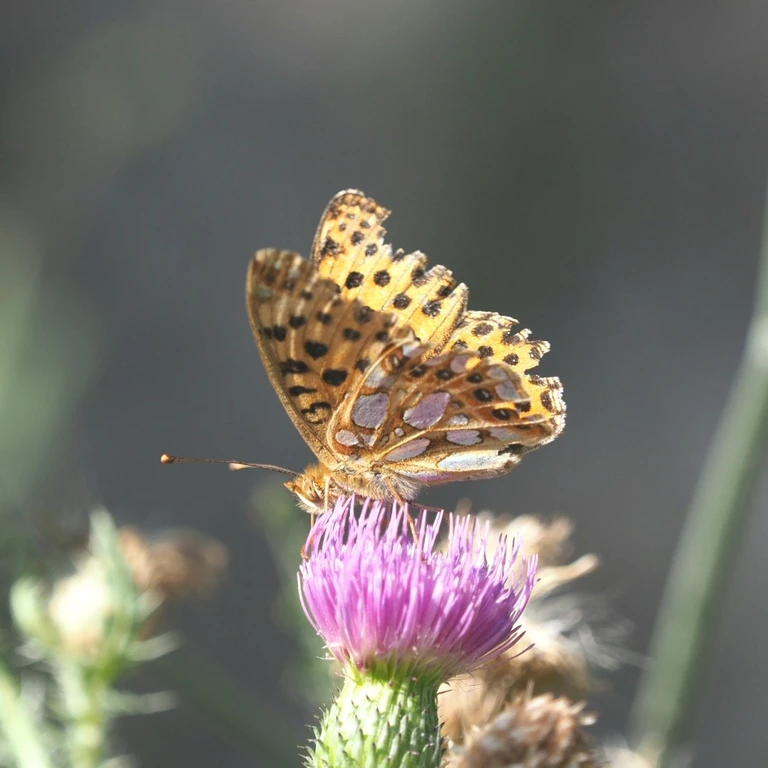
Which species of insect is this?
Issoria lathonia
